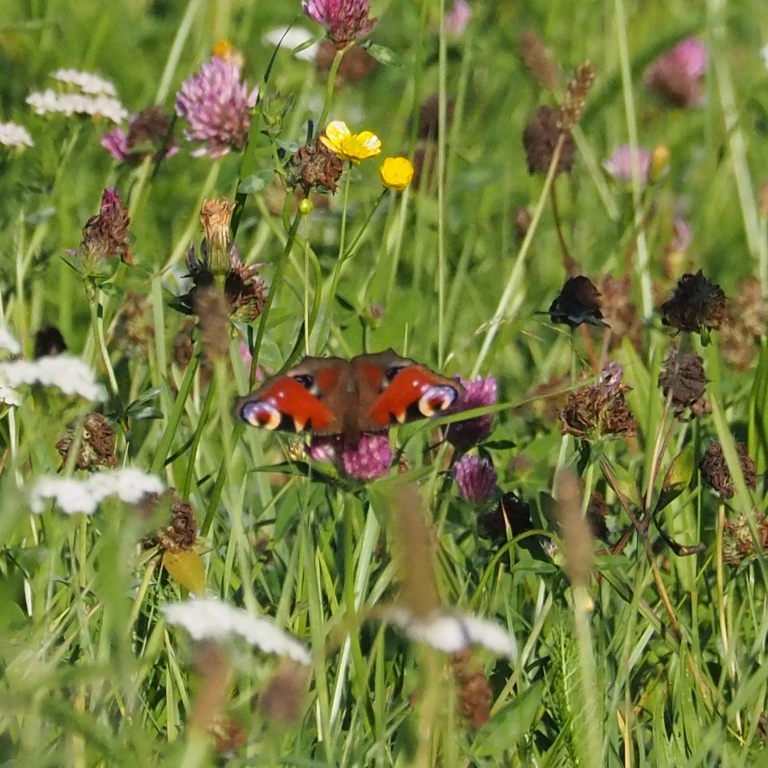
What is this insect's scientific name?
Aglais io
